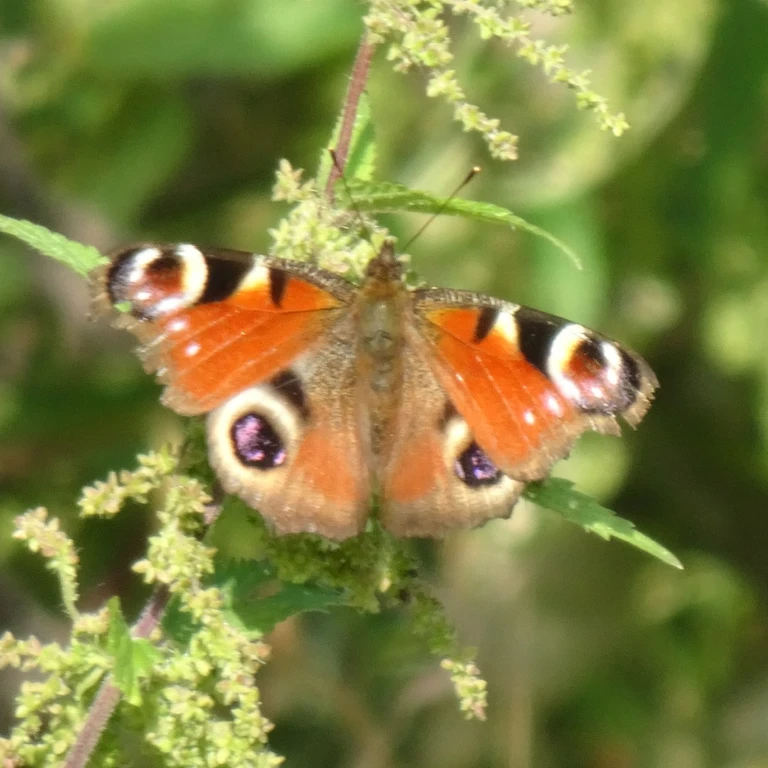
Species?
Aglais io
